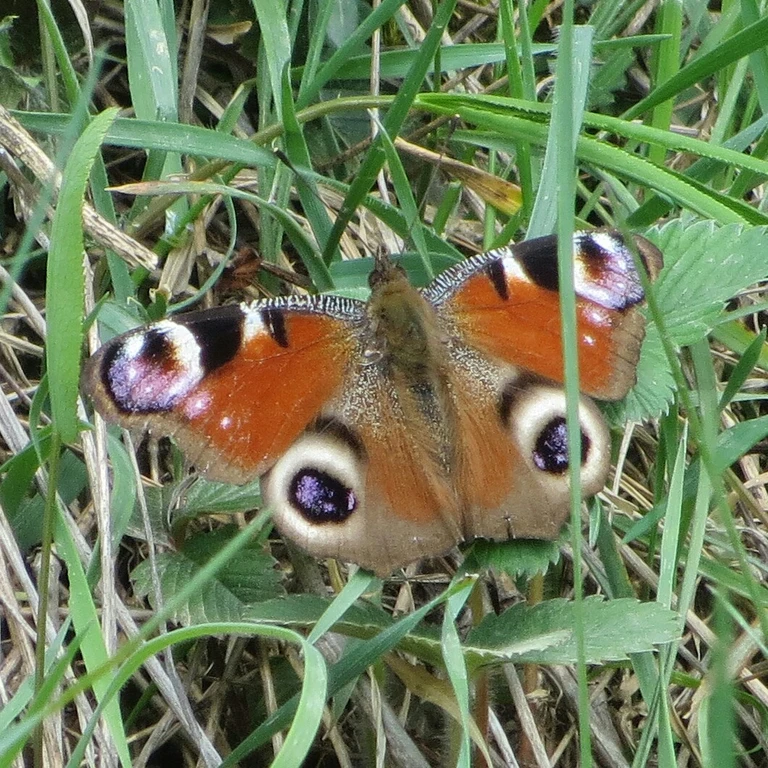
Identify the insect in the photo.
Aglais io
